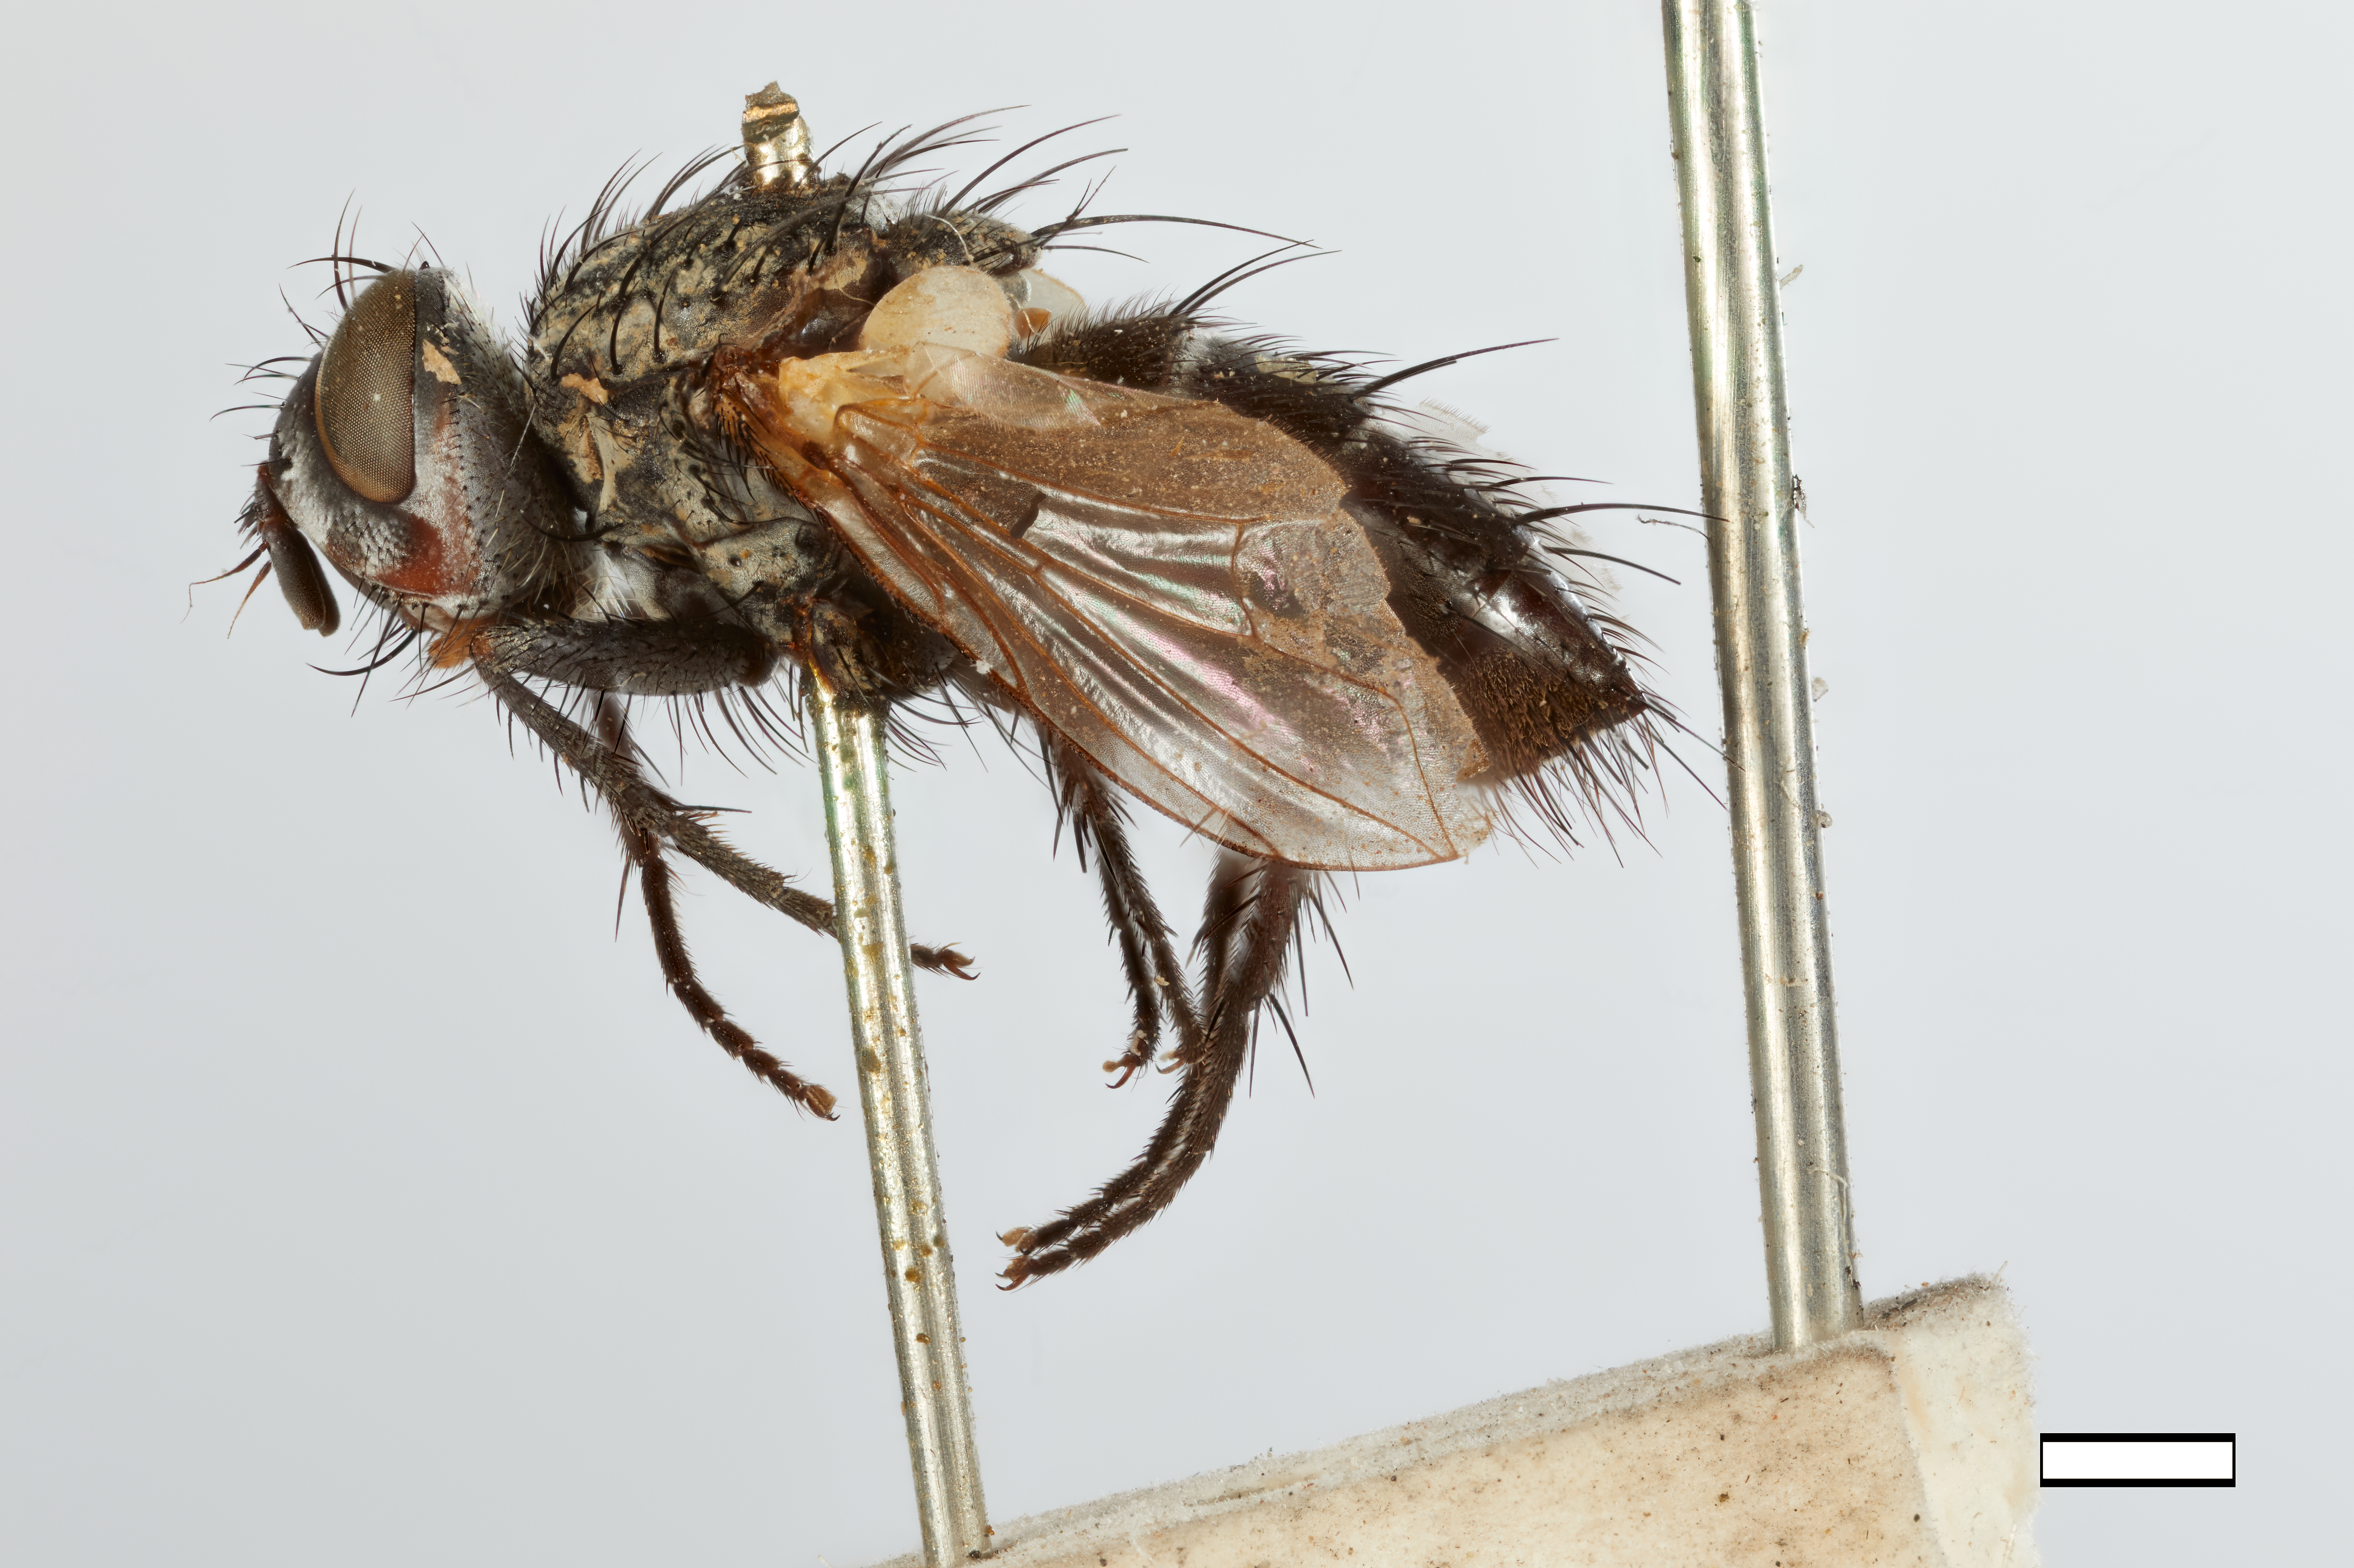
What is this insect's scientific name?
Spathimeigenia bridwelli
